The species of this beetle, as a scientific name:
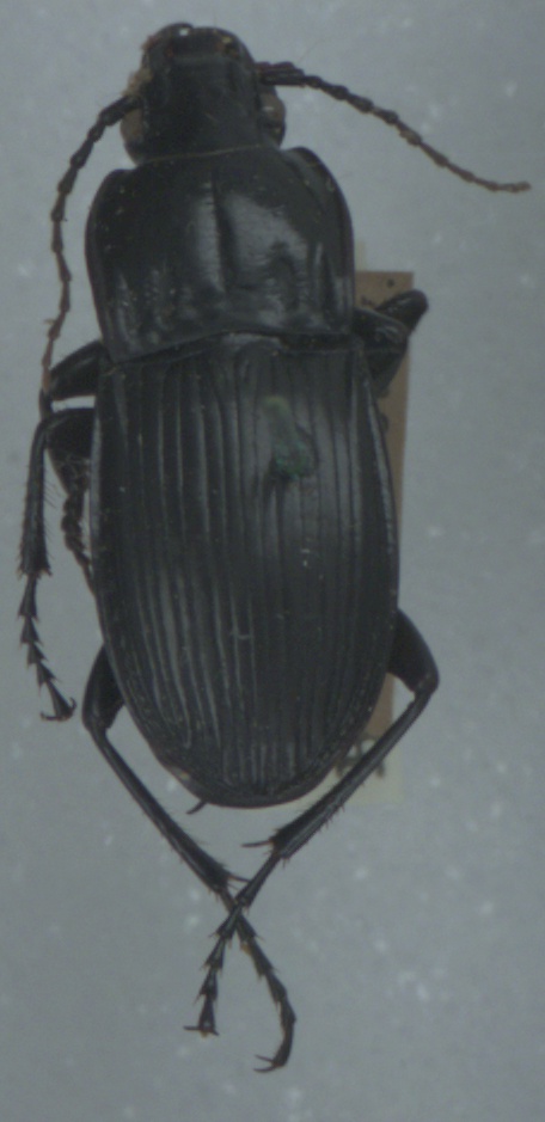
Abax parallelepipedus
